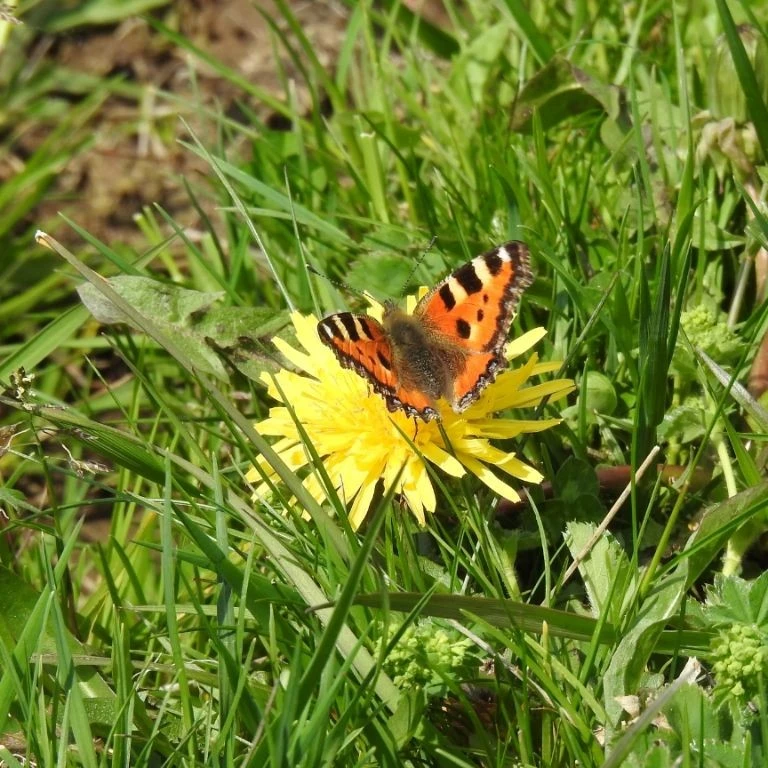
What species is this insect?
Aglais urticae
